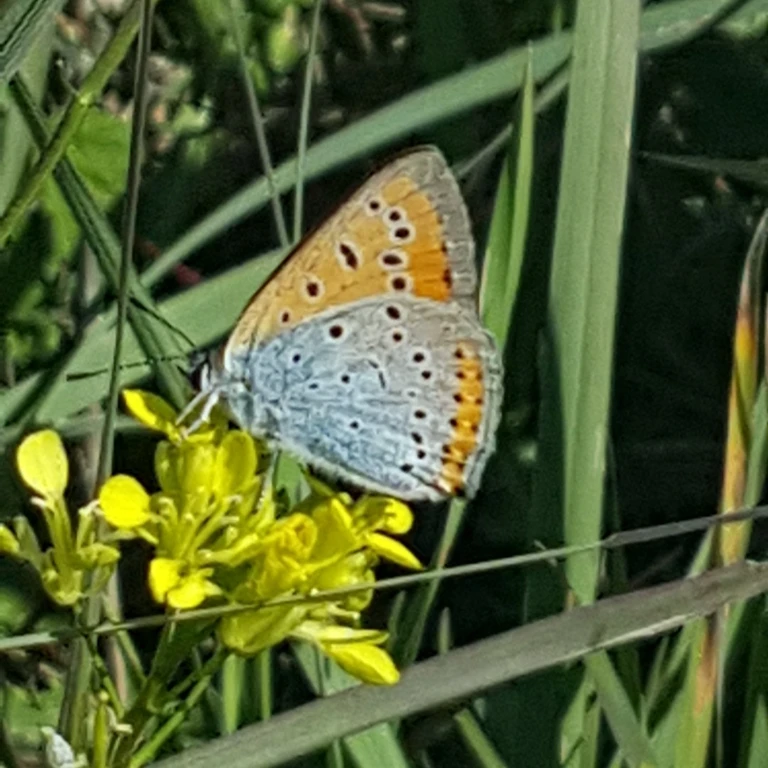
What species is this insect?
Lycaena dispar
